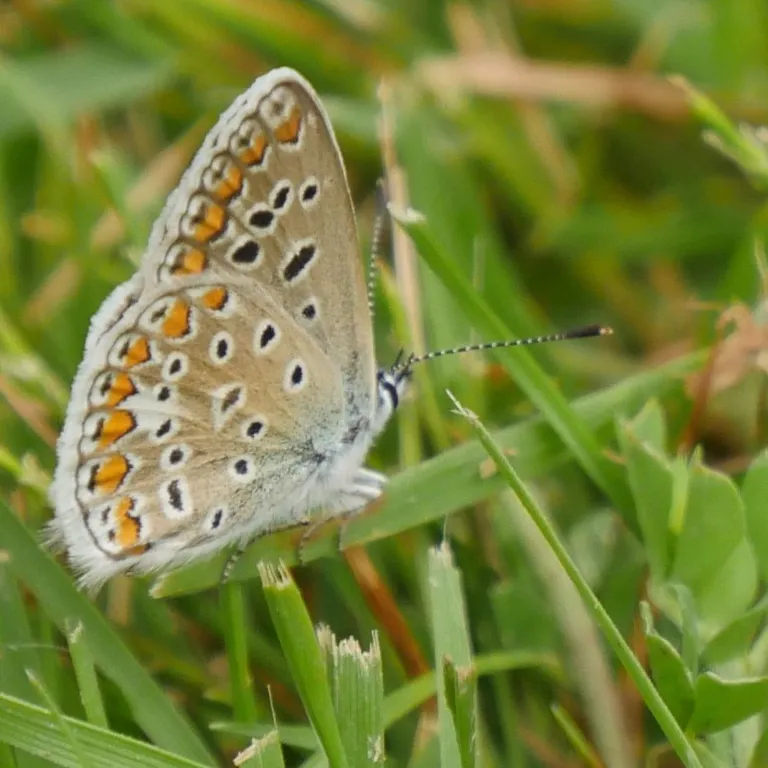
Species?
Polyommatus icarus
